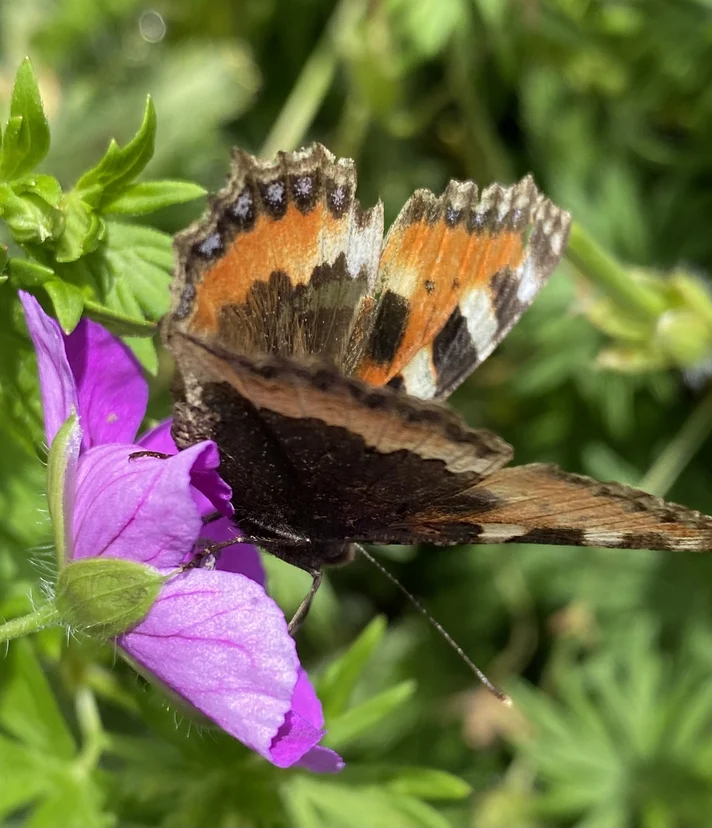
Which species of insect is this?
Aglais urticae
